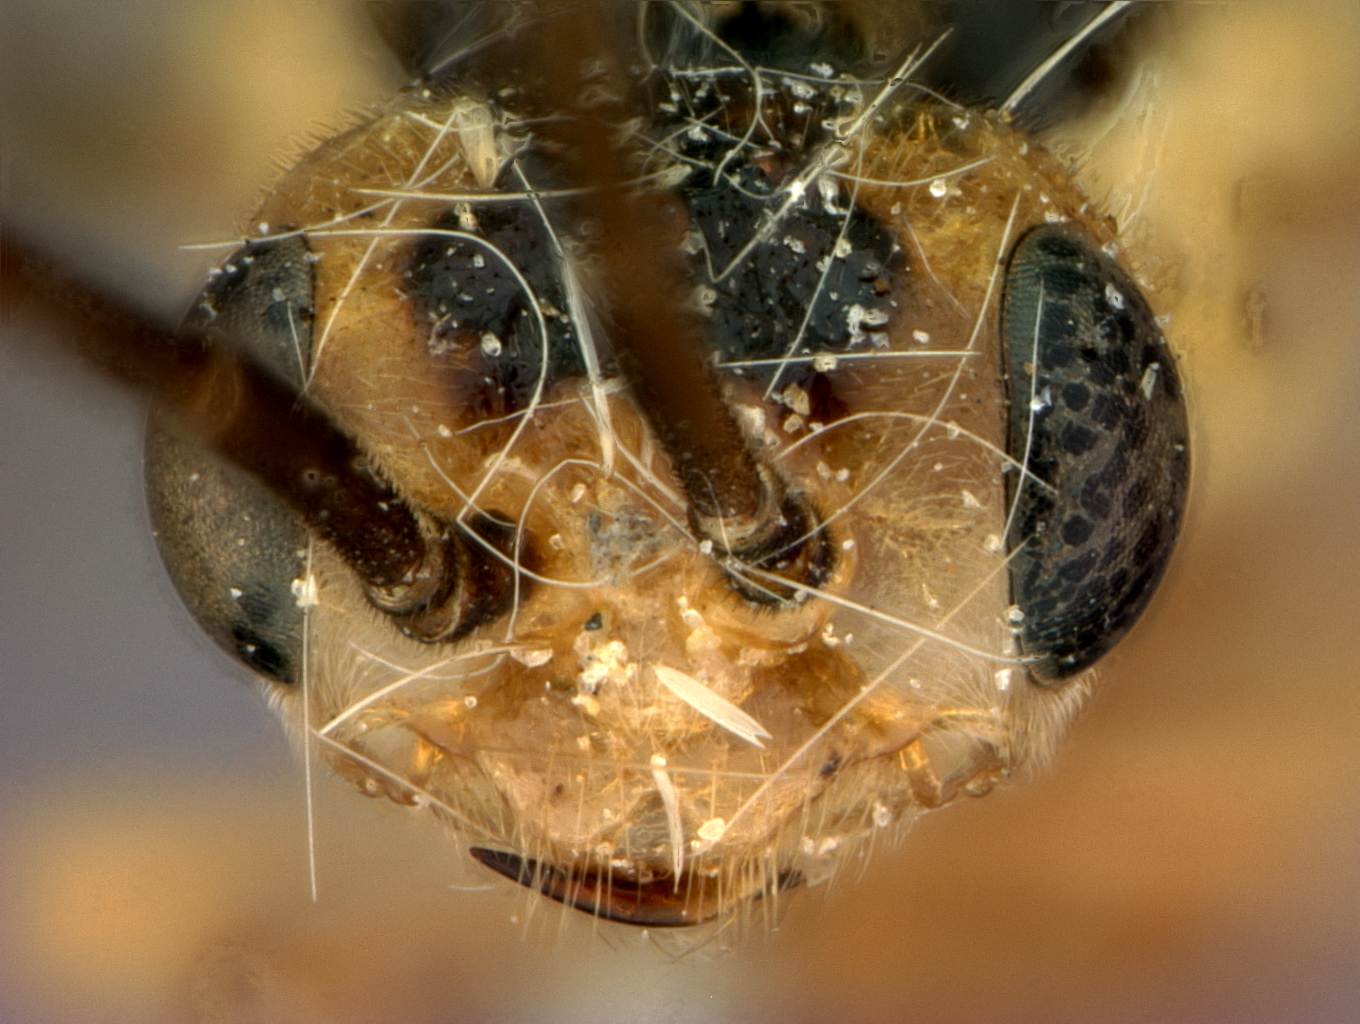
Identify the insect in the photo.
Pteronus oderatus
